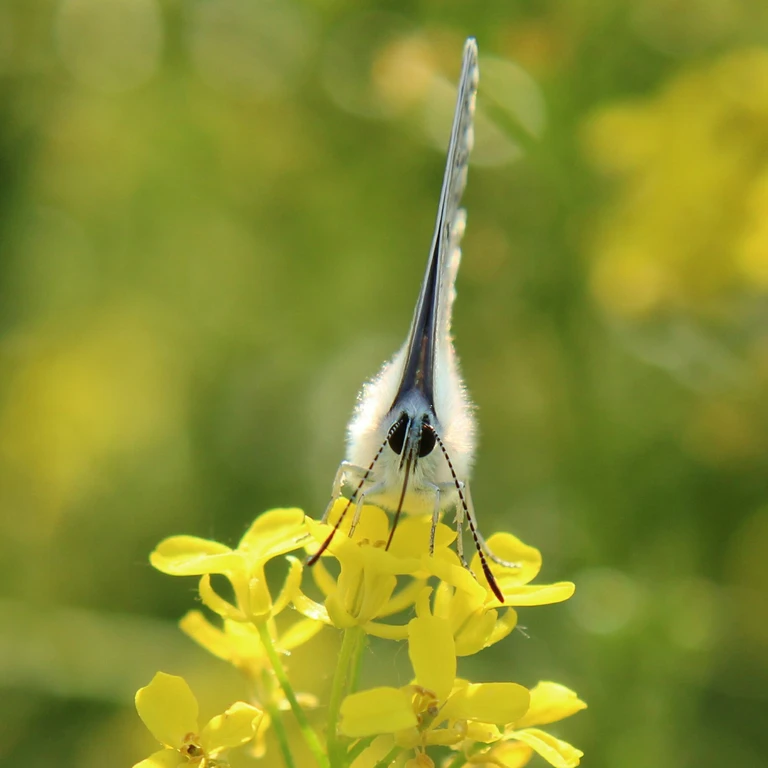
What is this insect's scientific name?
Polyommatus icarus
